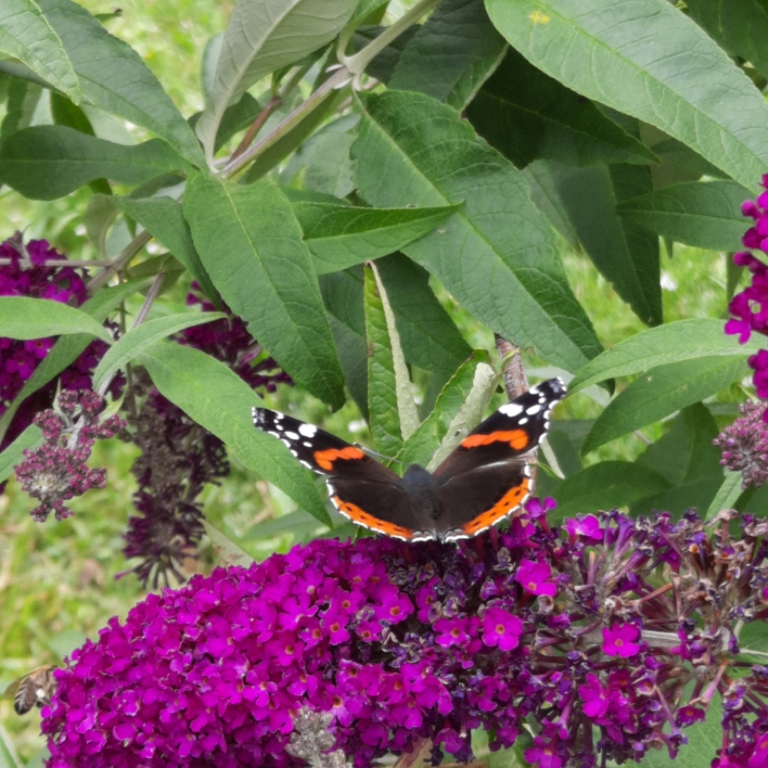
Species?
Vanessa atalanta
